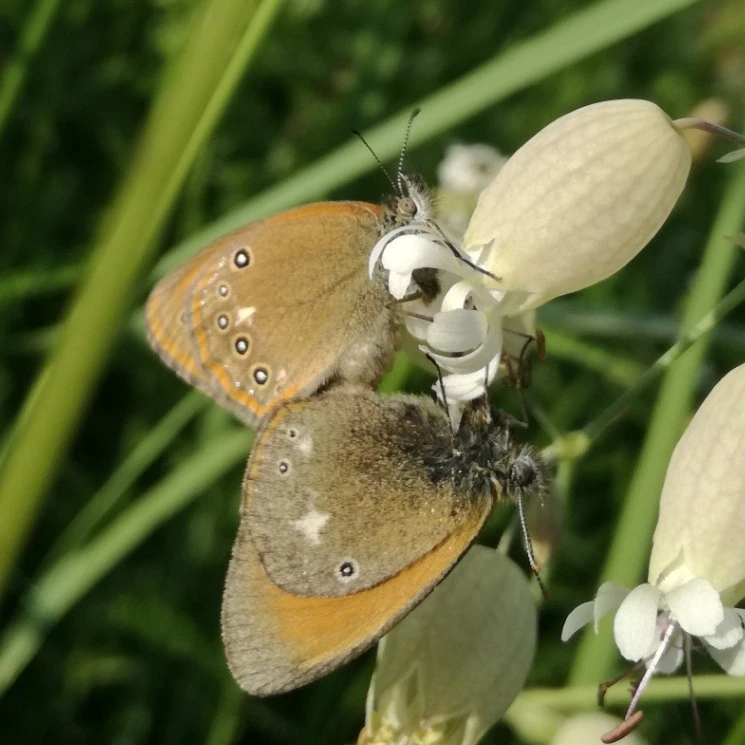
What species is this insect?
Coenonympha glycerion (also Coenonympha iphis)
